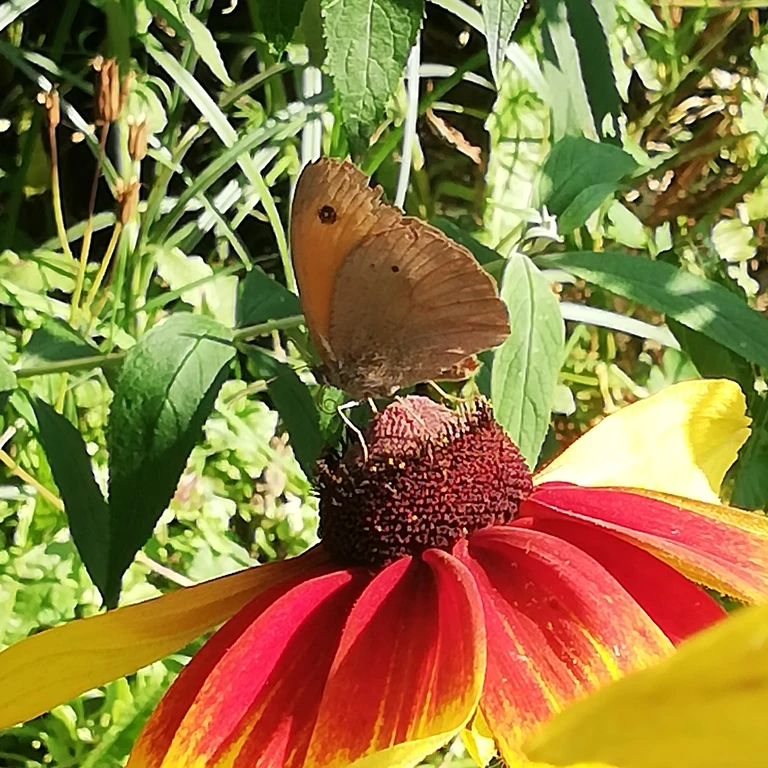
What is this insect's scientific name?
Maniola jurtina
